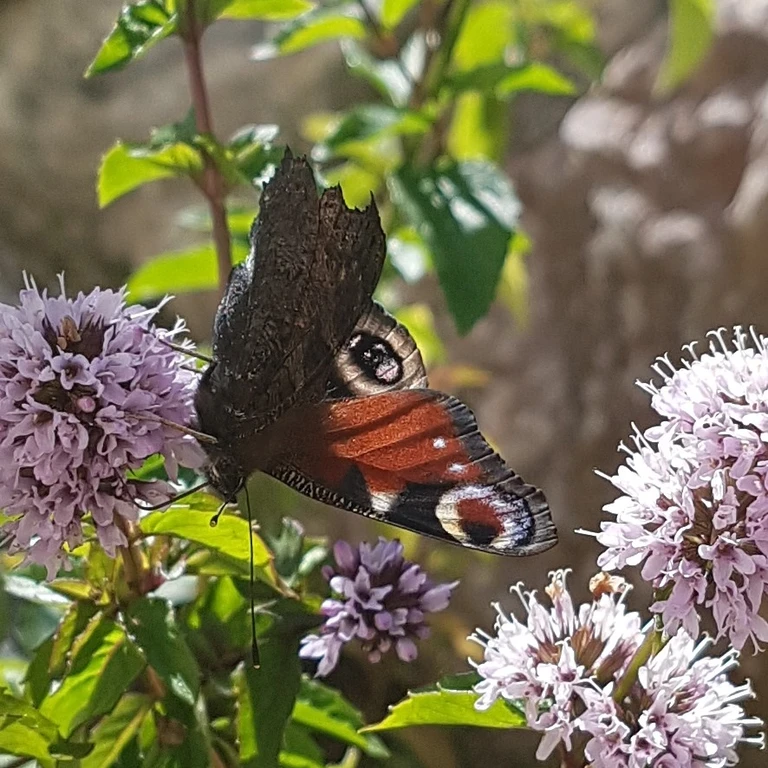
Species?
Aglais io
